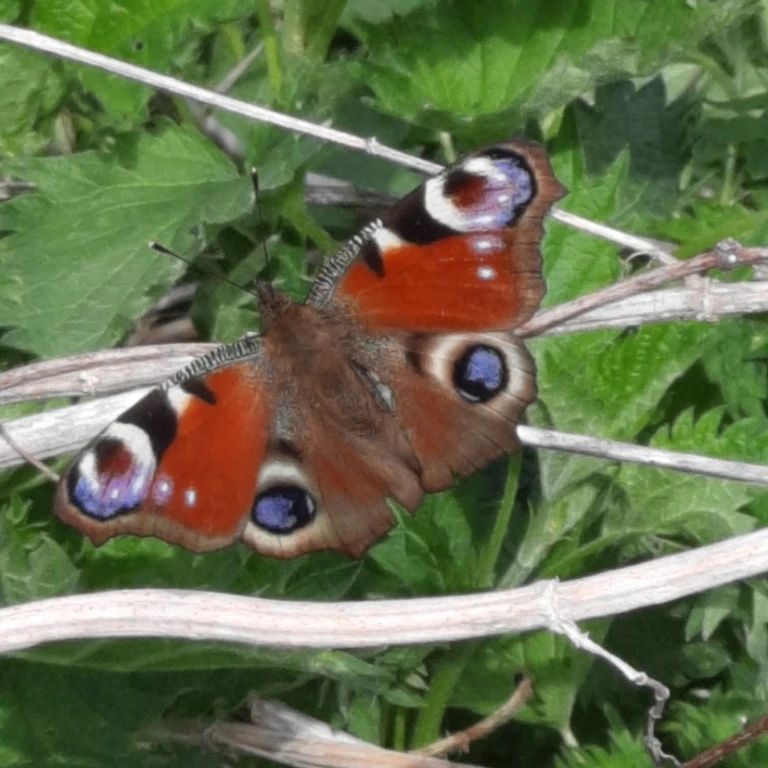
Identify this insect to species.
Aglais io
